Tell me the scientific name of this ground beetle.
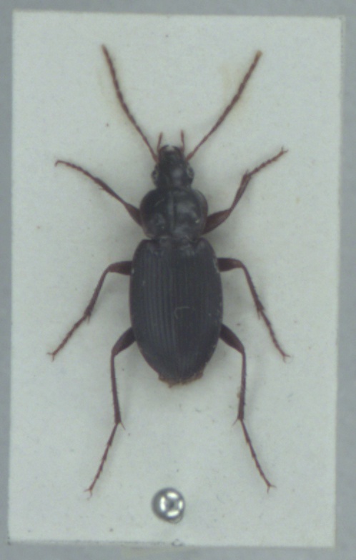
Calathus rotundicollis
